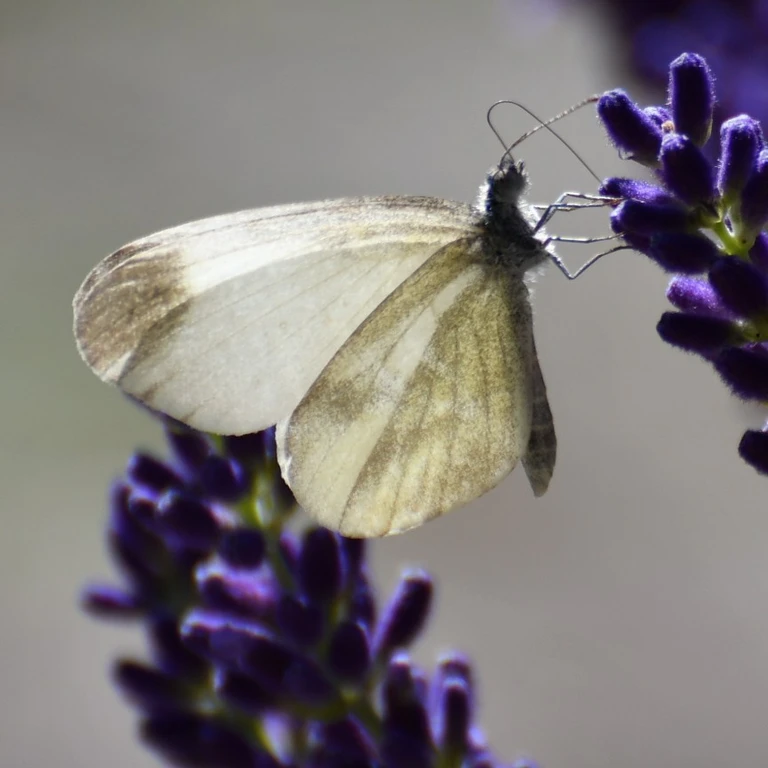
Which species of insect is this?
Leptidea sinapis/juvernica
